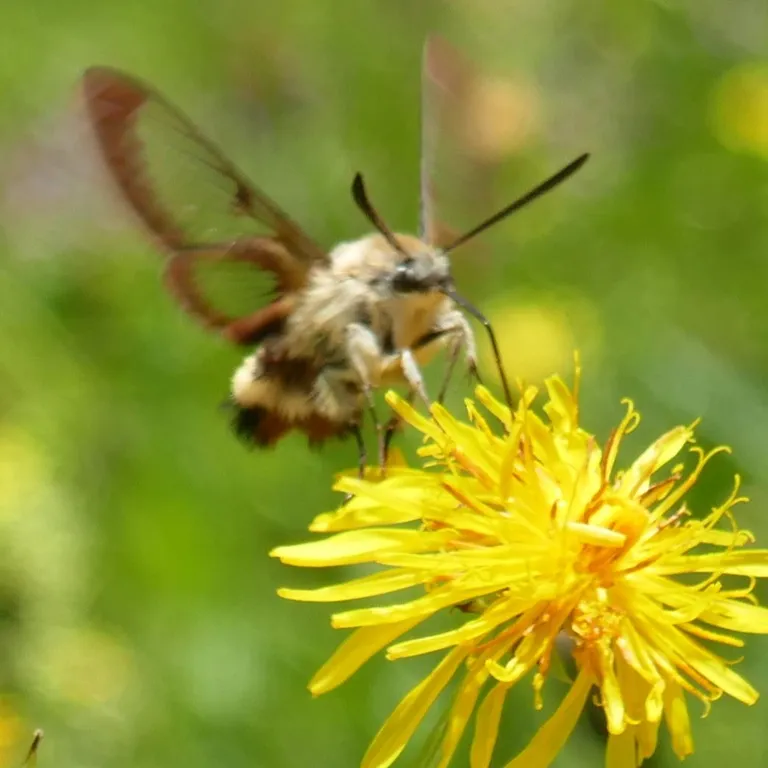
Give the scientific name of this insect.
Hemaris fuciformis
